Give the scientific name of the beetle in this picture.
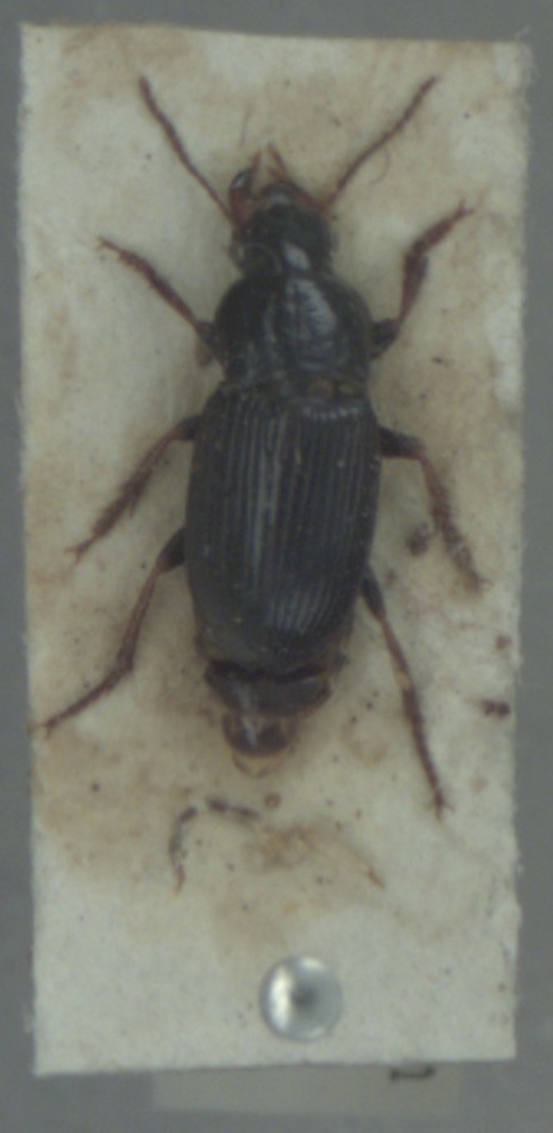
Harpalus attenuatus
